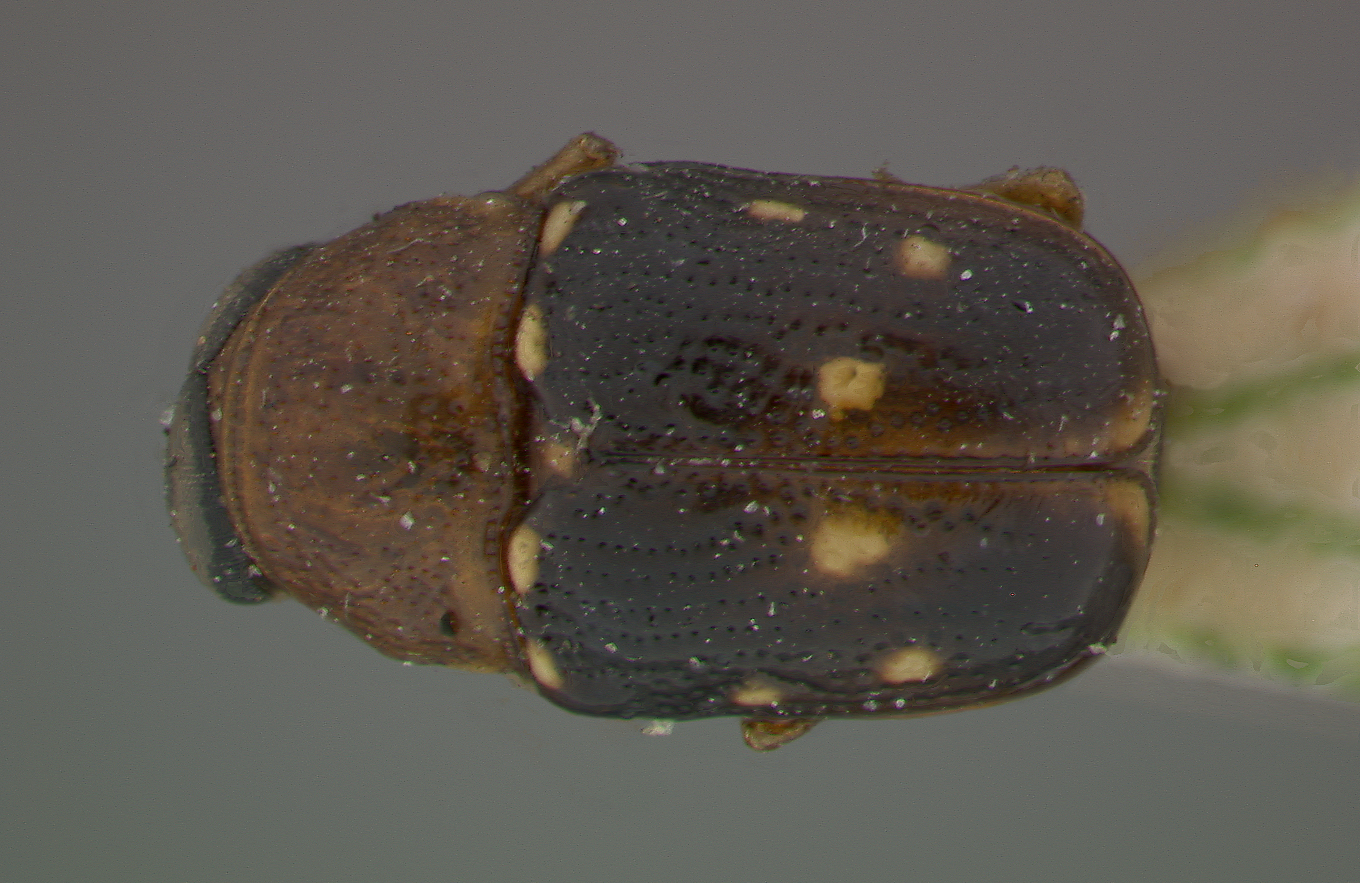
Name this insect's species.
Metallactus columbicus
